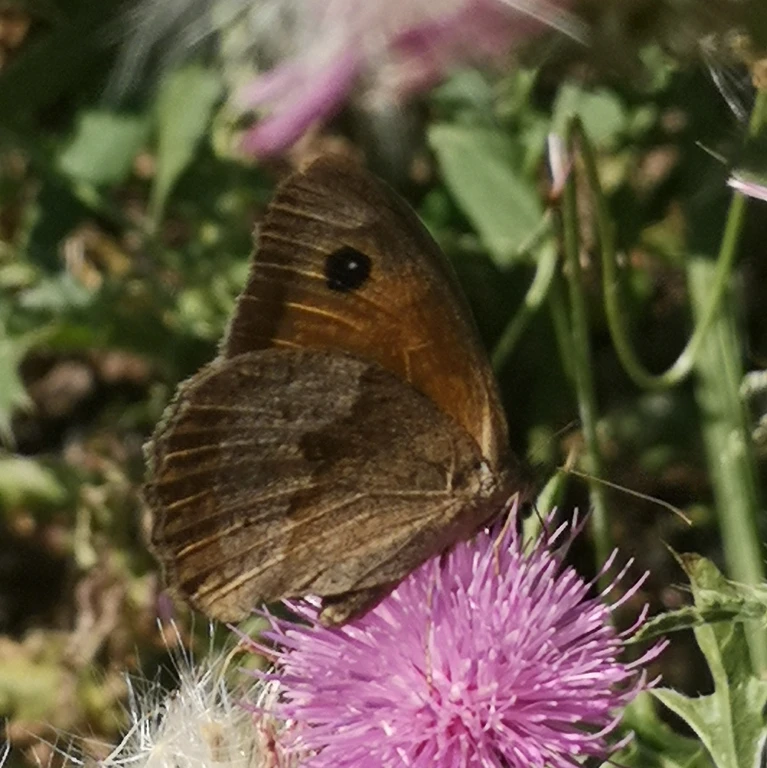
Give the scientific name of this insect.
Maniola jurtina
